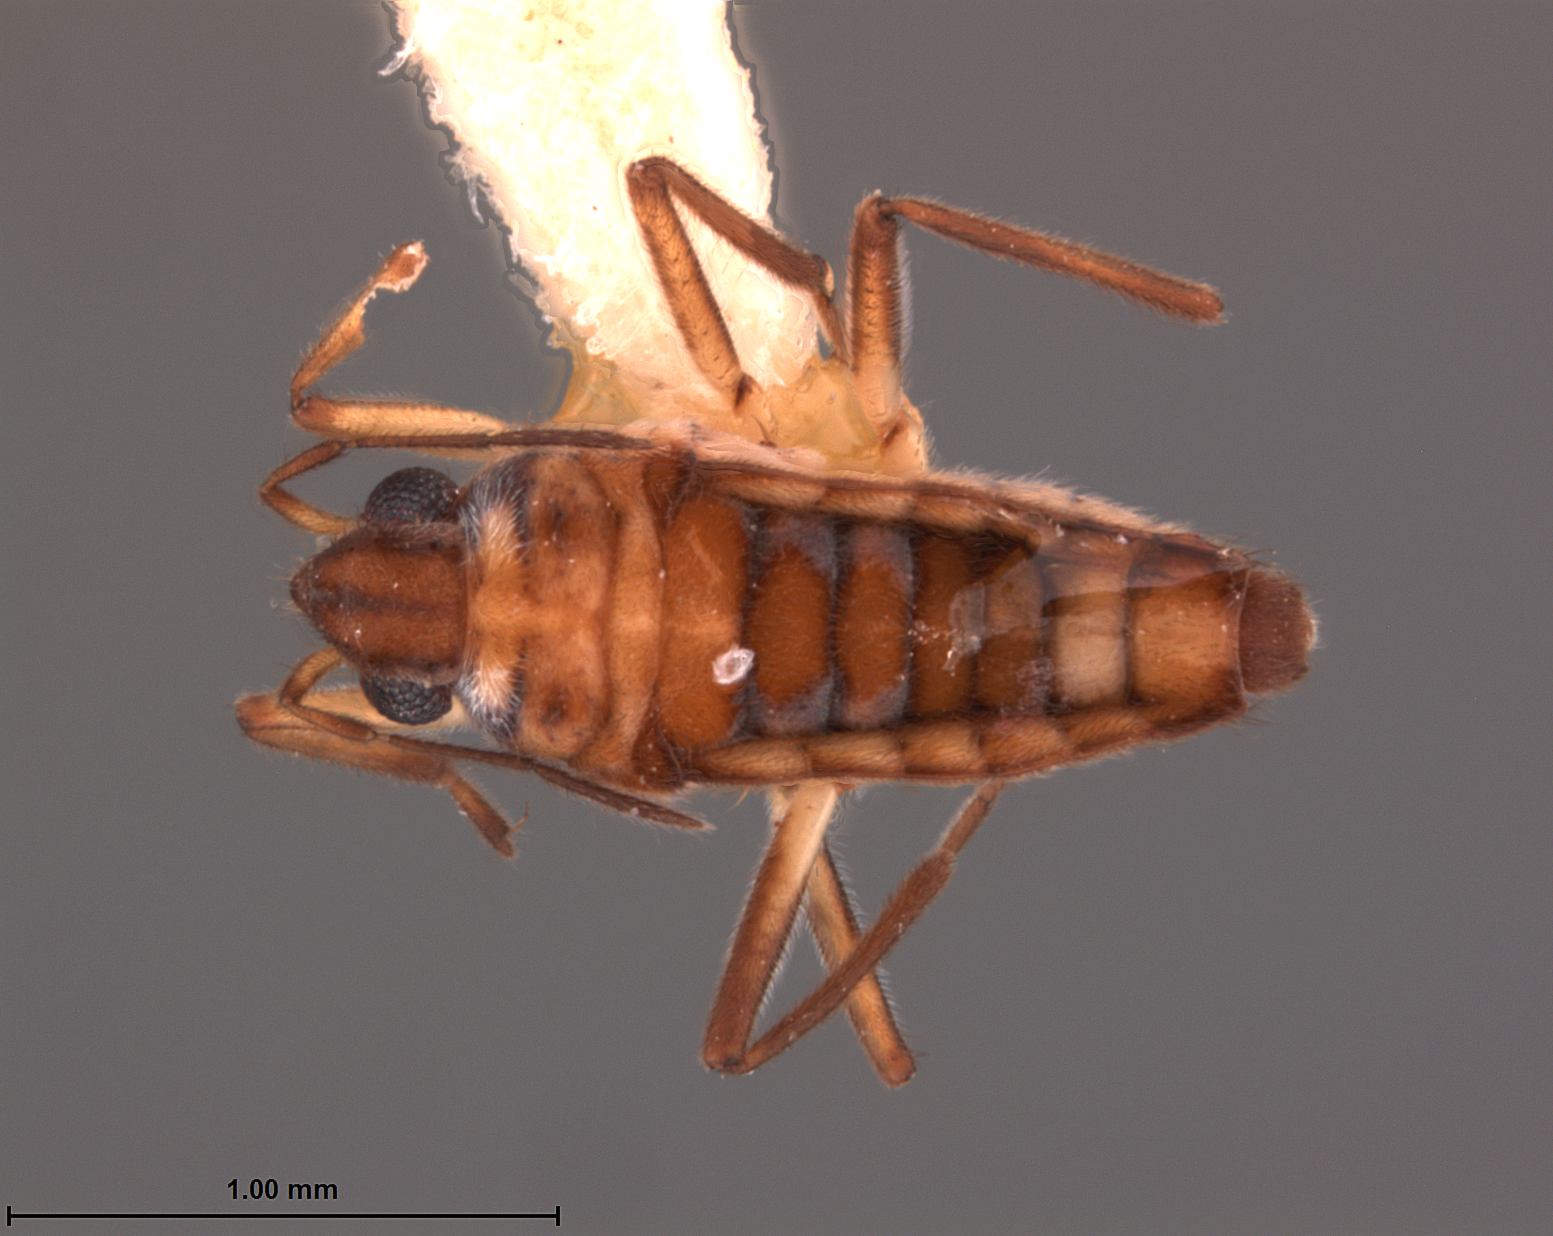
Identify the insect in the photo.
Microvelia cubana
